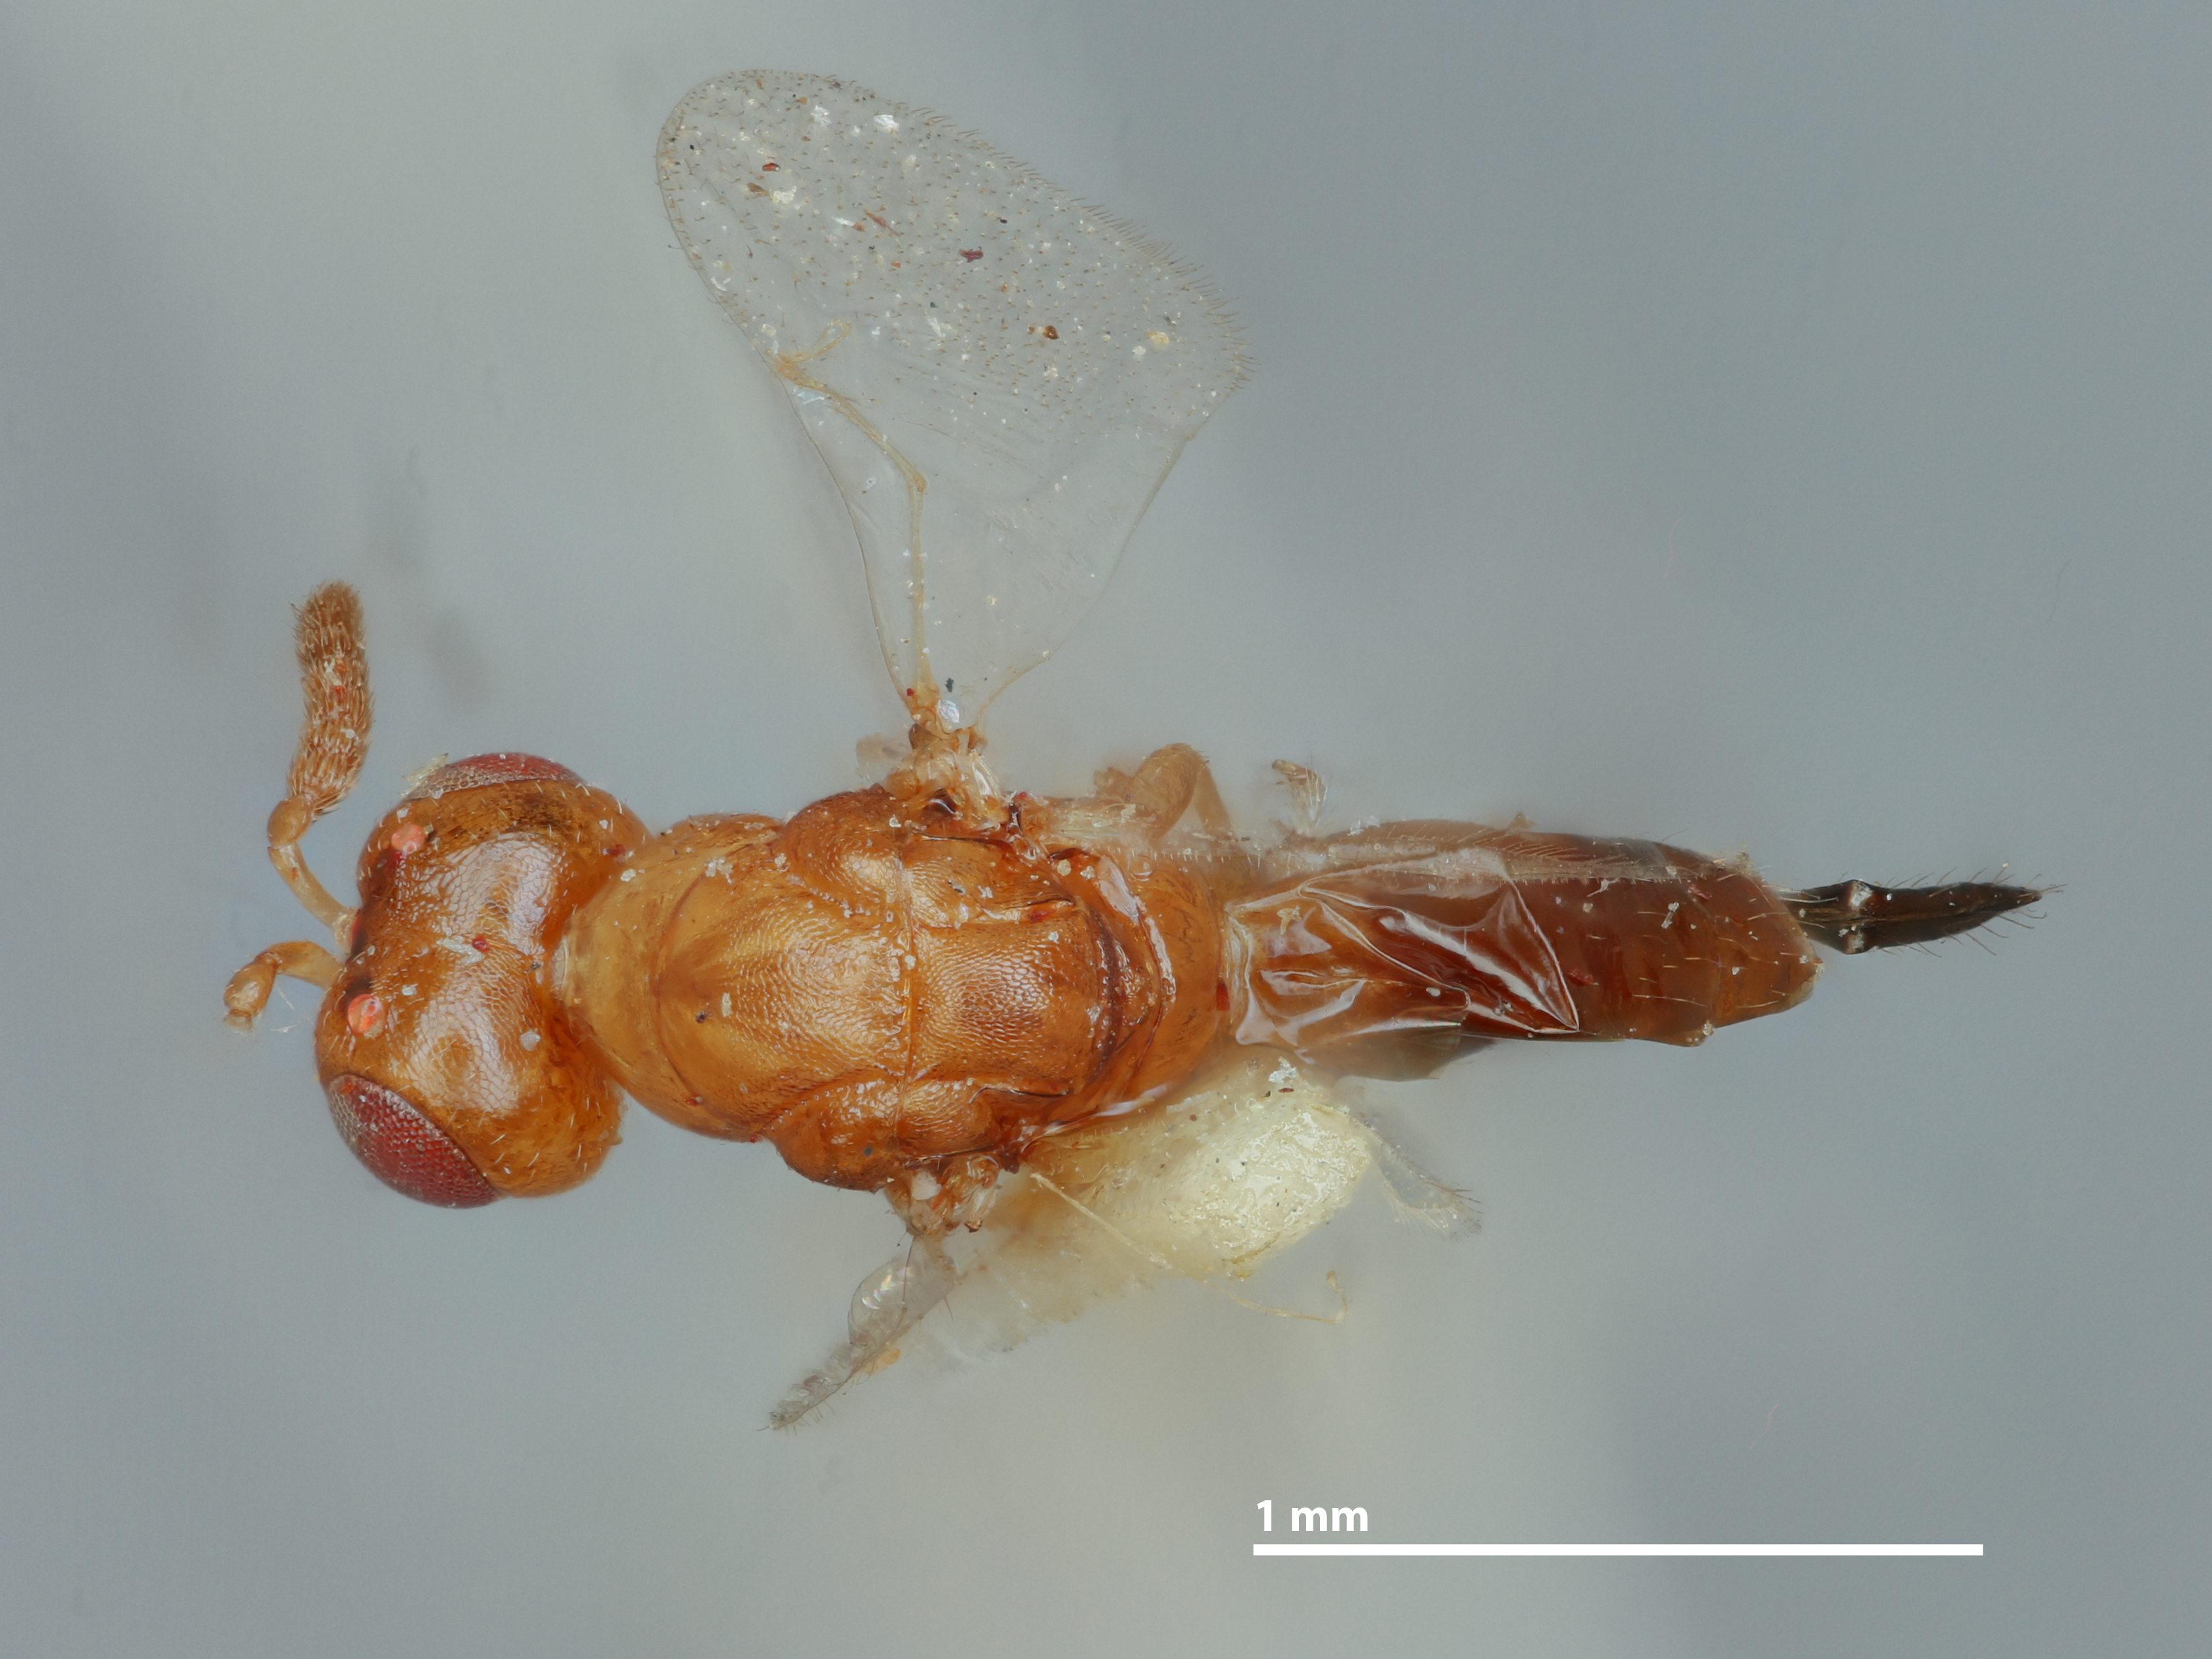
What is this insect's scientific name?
Sycophila bicolor
